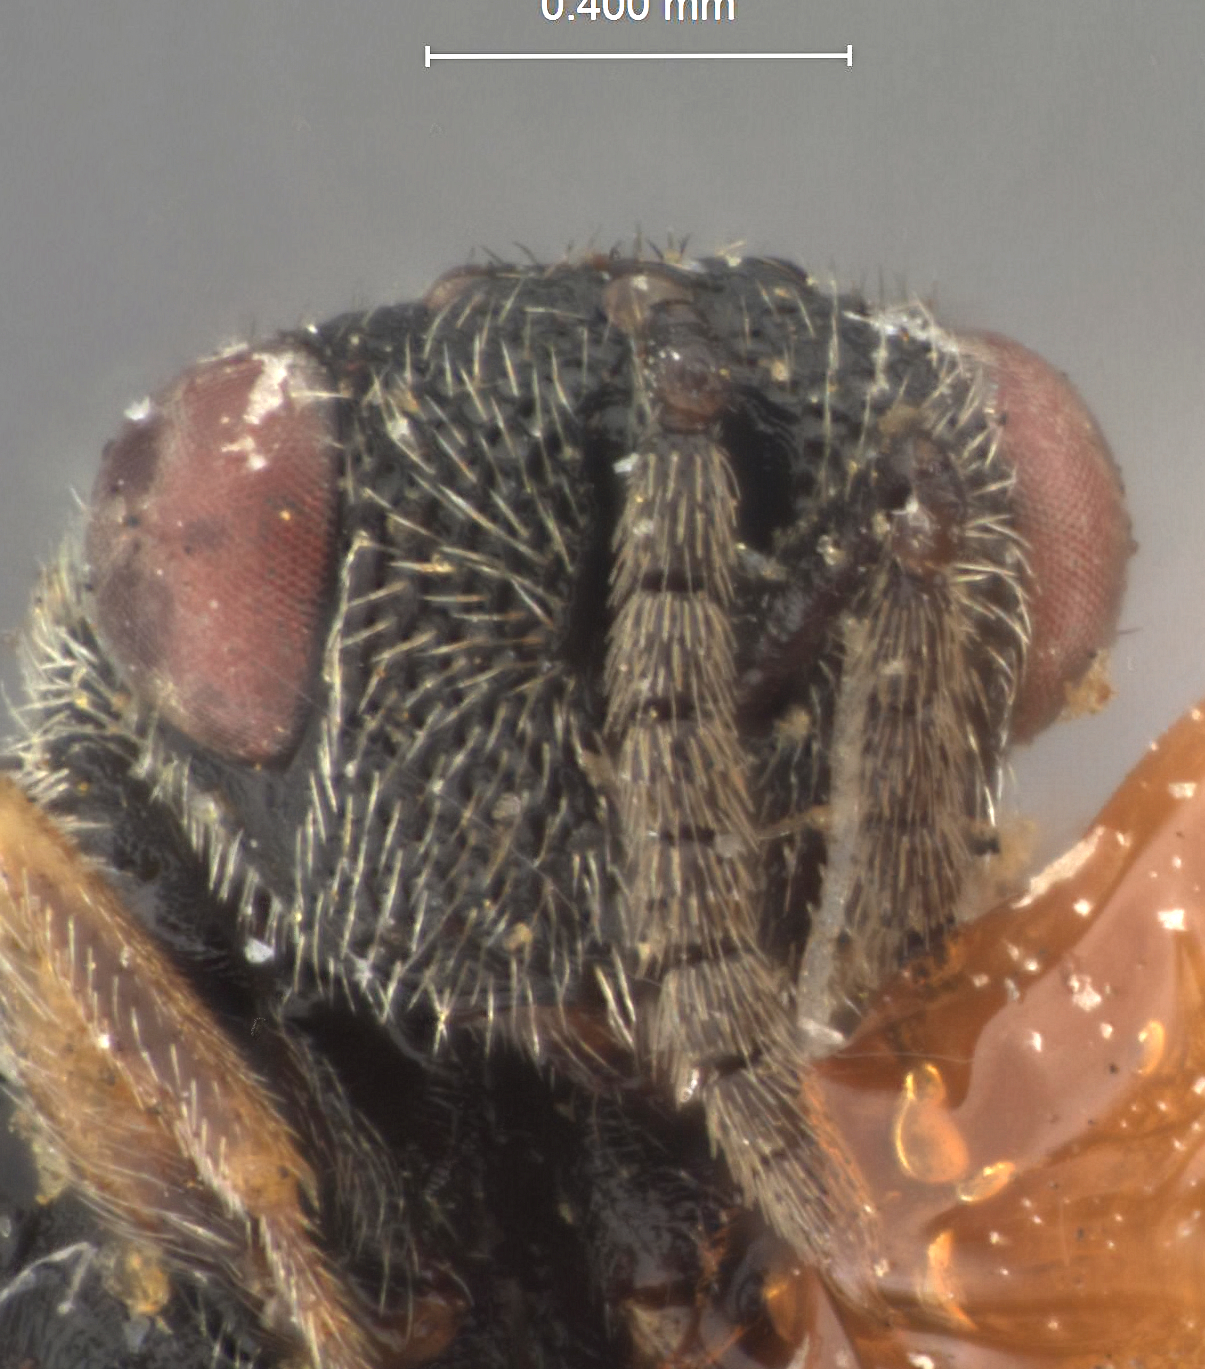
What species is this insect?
Eurytoma calcarea
